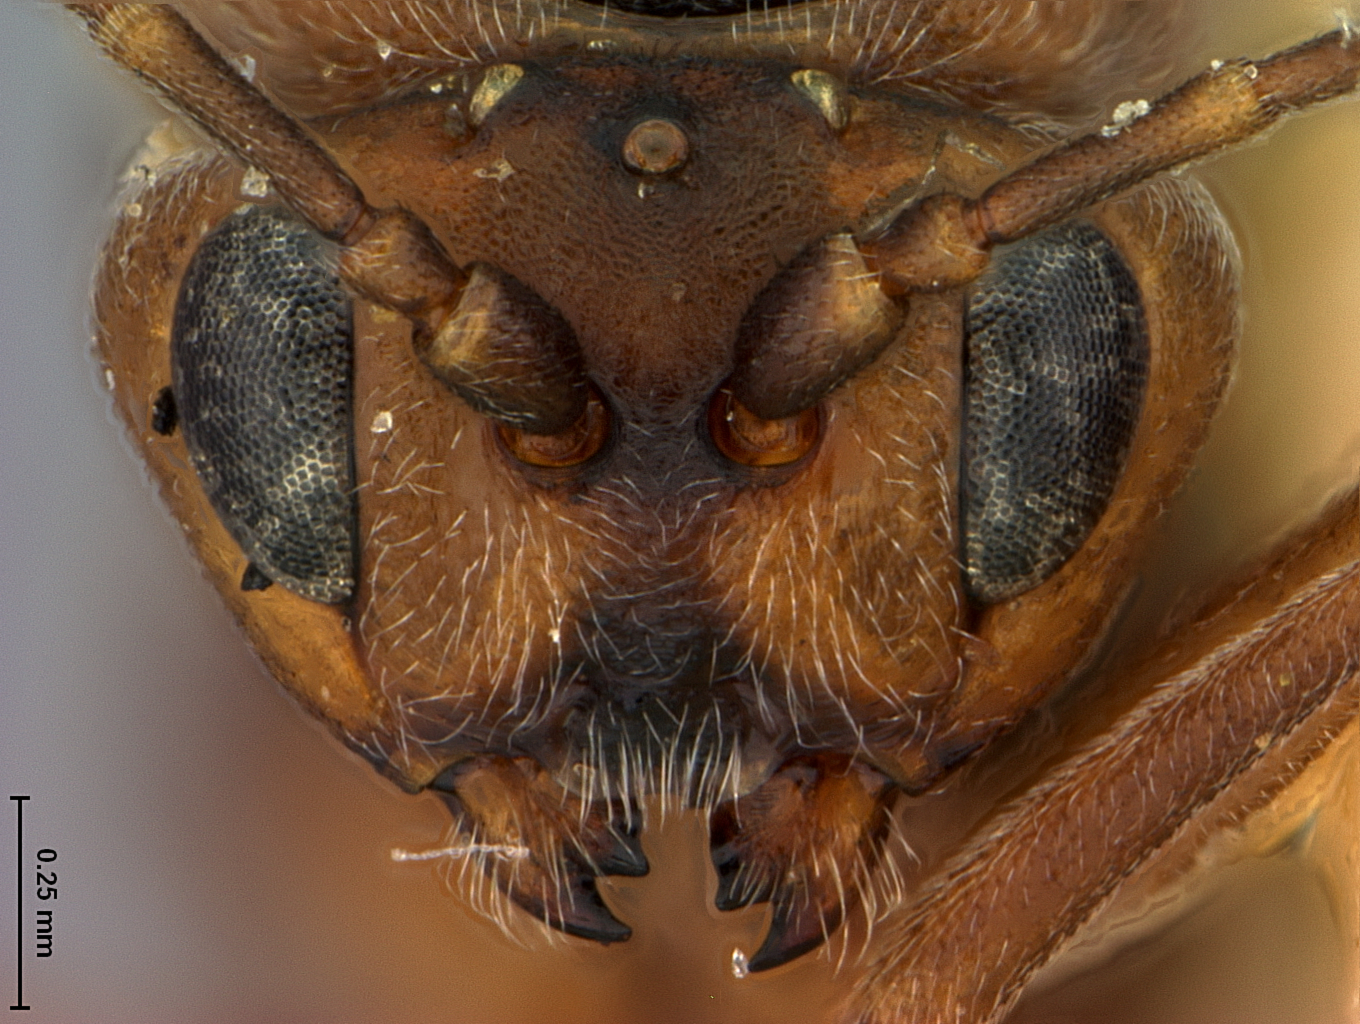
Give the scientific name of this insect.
Callirhytis balanacea
